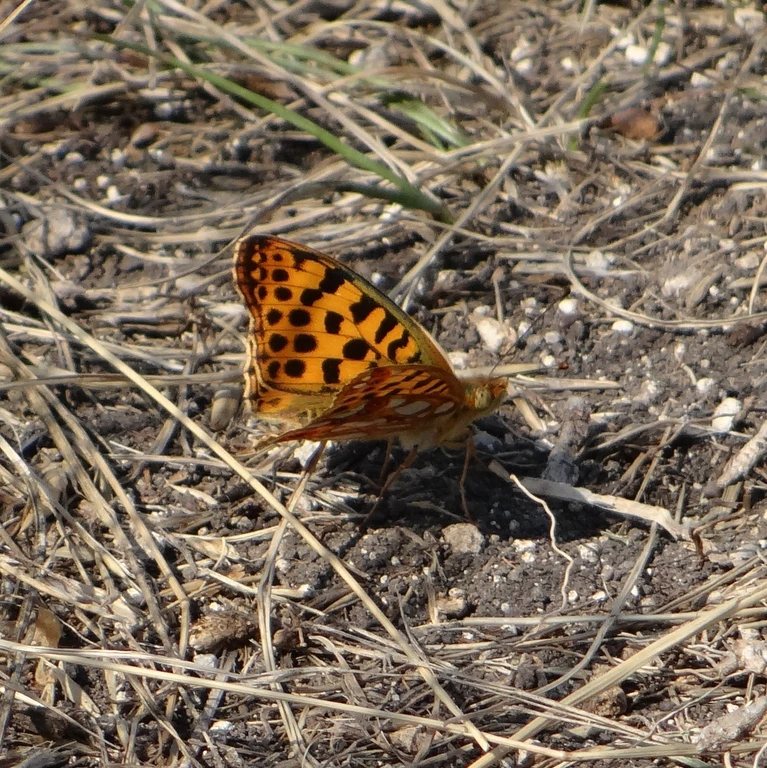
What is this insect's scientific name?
Issoria lathonia
